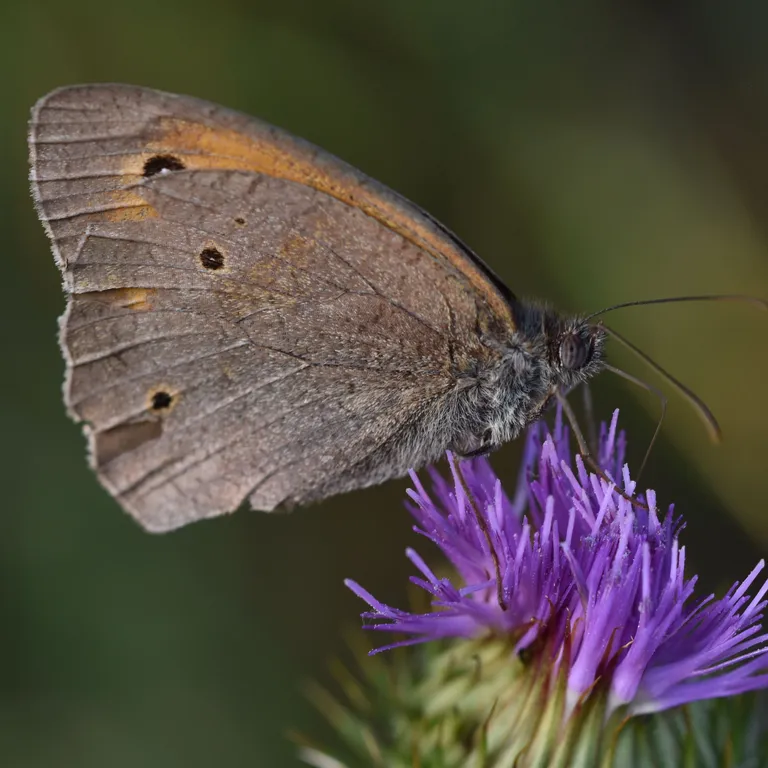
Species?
Maniola jurtina
